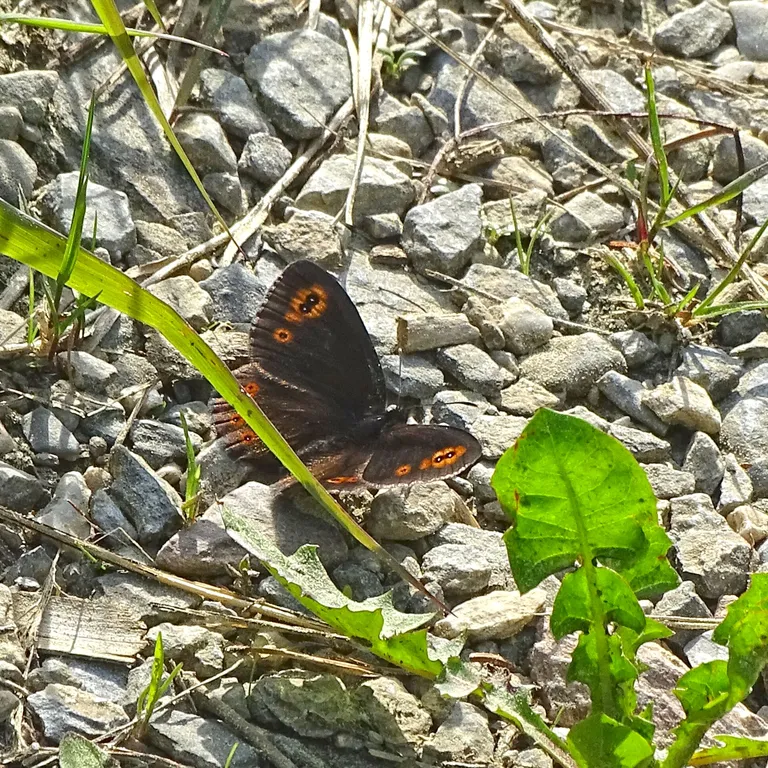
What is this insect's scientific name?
Erebia medusa
